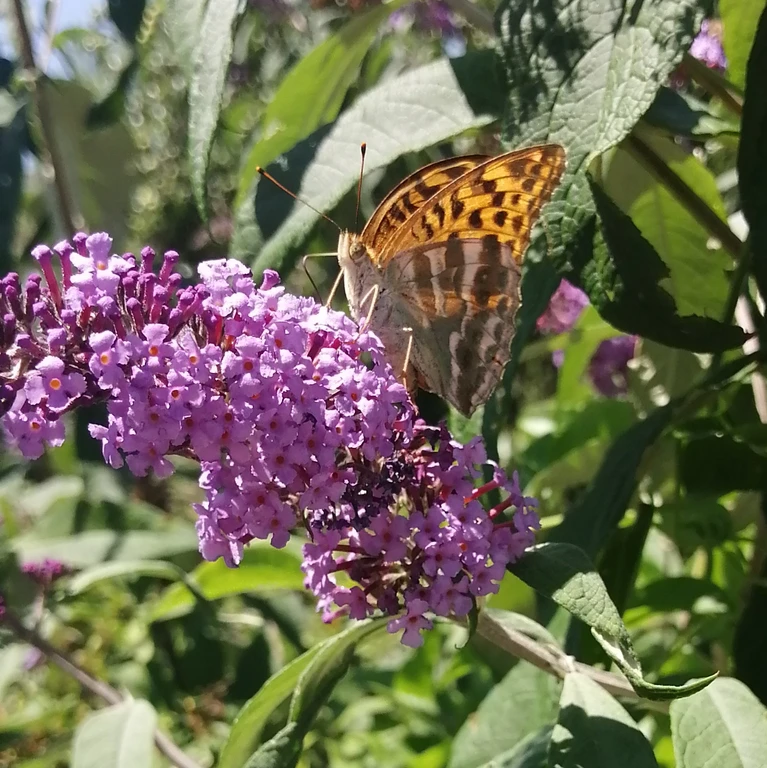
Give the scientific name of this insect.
Argynnis paphia
